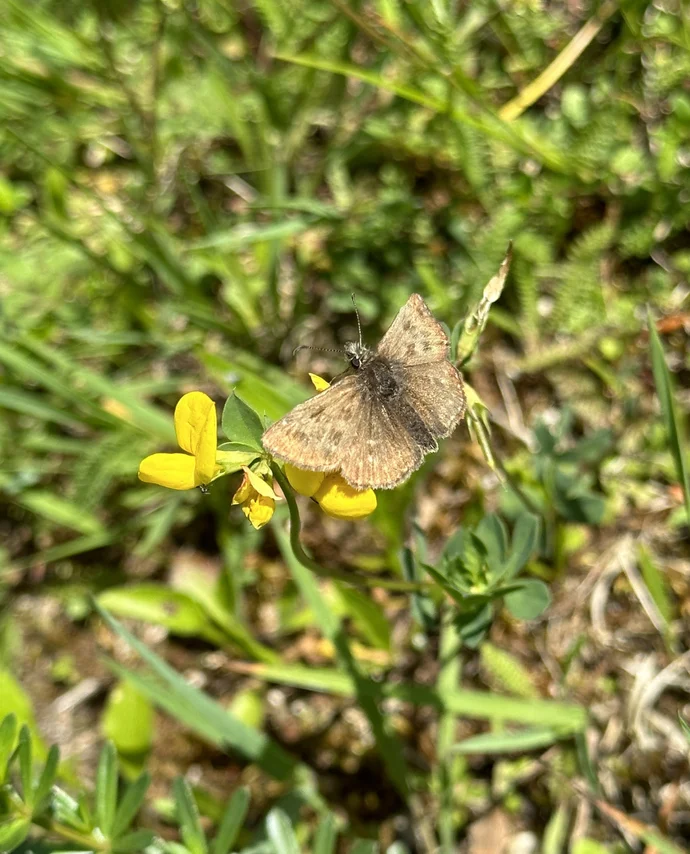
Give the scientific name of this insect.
Erynnis tages
